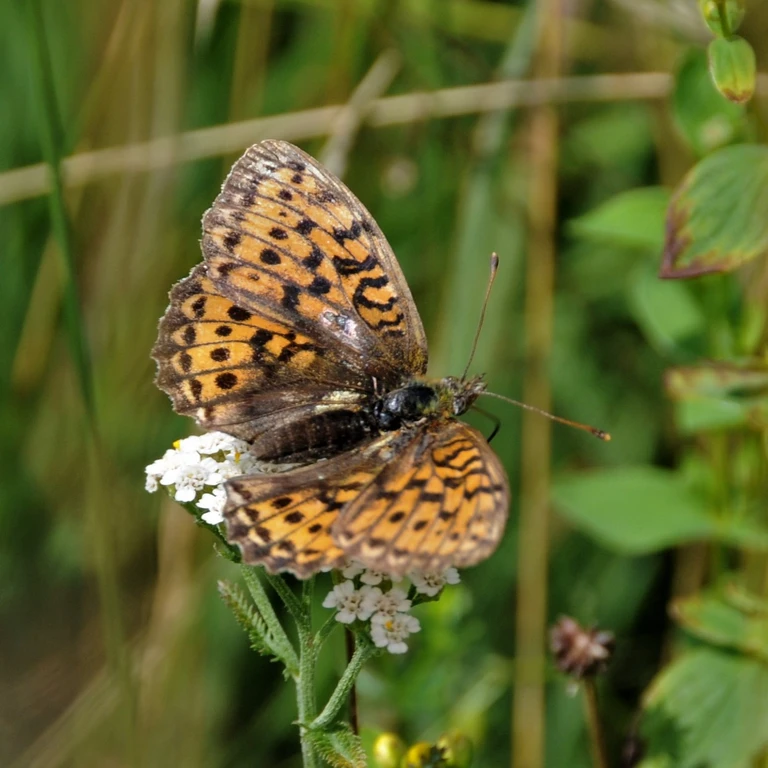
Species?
Brenthis ino
